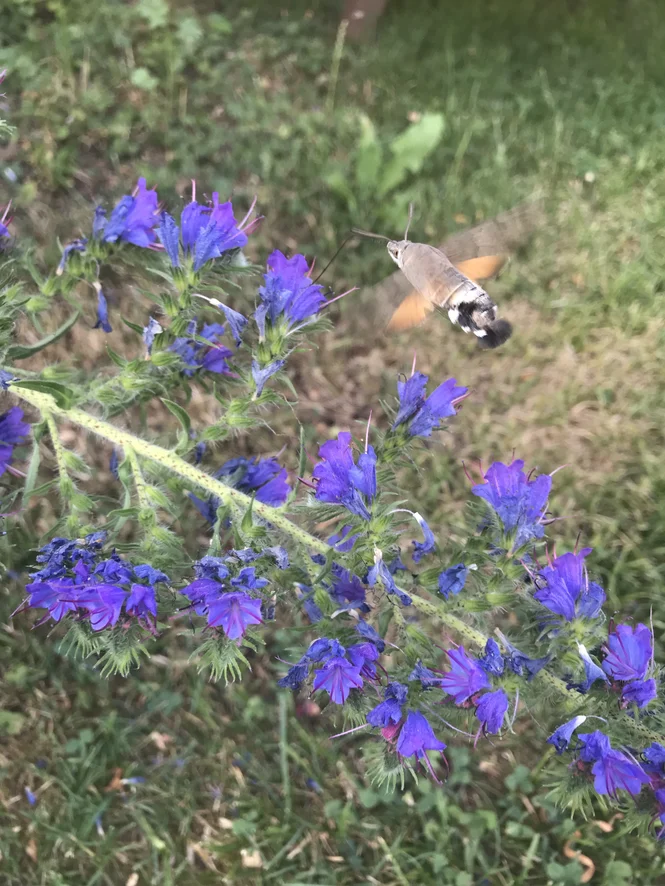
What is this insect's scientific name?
Macroglossum stellatarum
